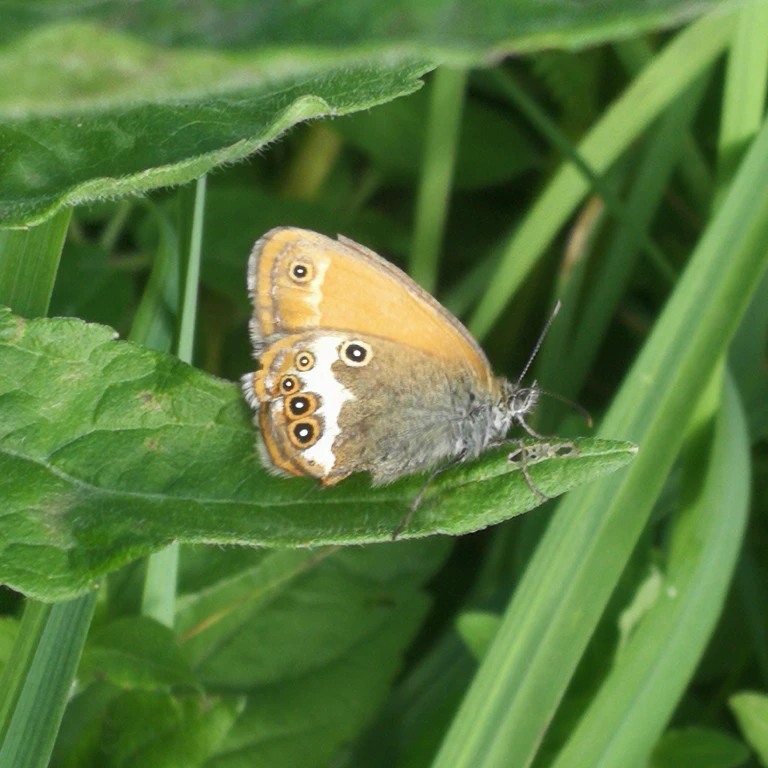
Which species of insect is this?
Coenonympha arcania
